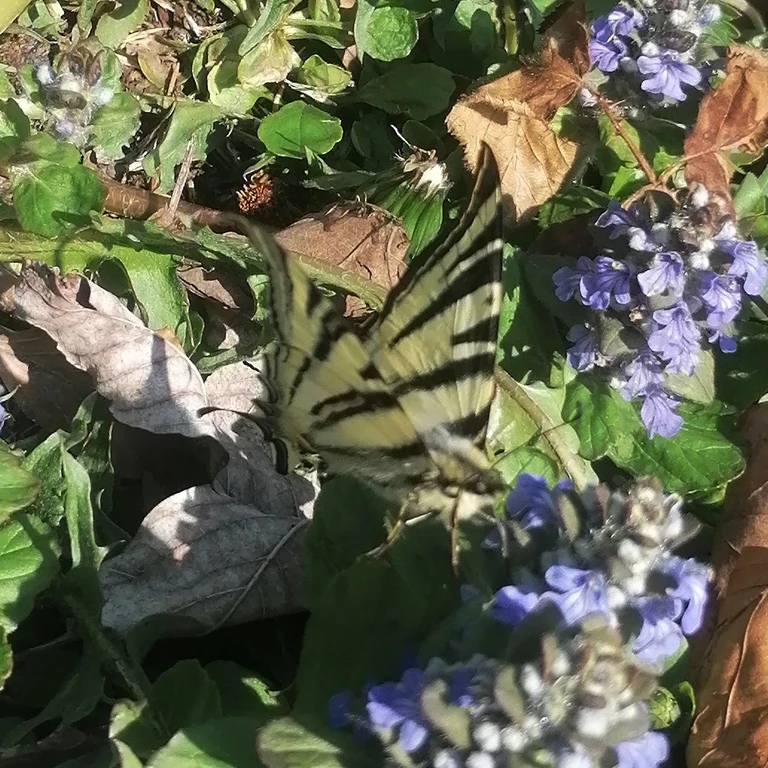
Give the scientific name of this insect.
Iphiclides podalirius
